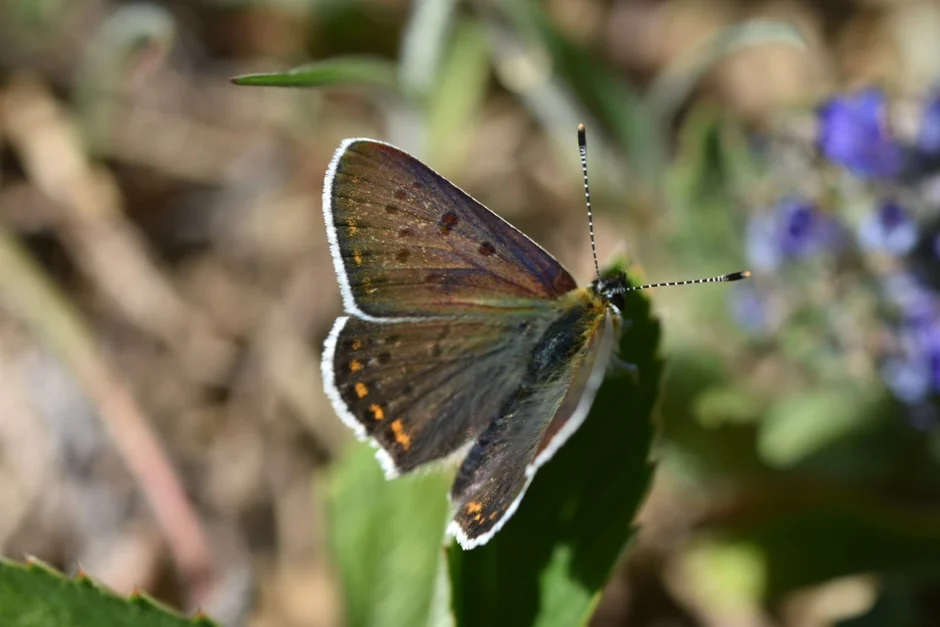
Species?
Lycaena tityrus (also Loweia tityrus)
